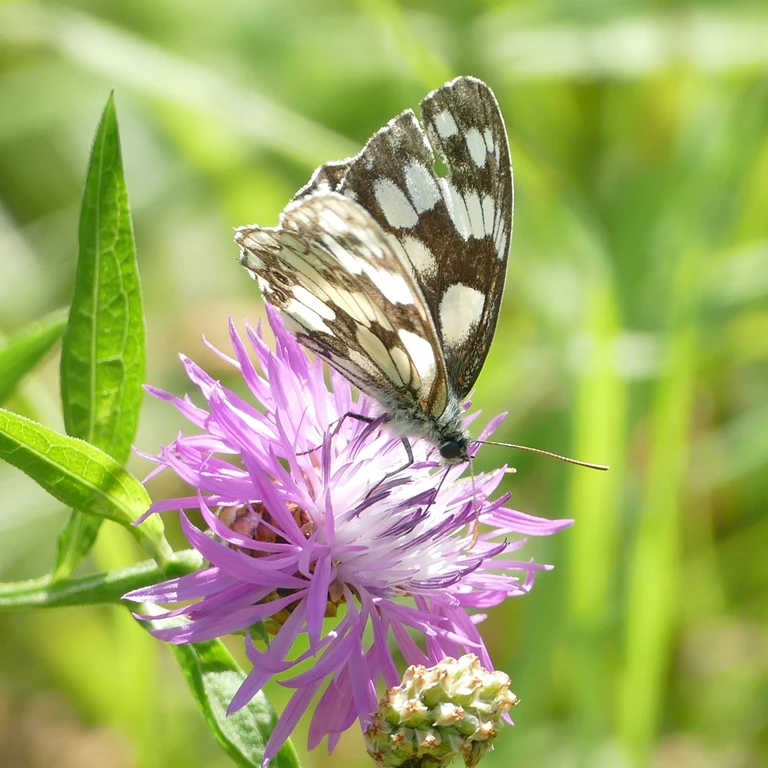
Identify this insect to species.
Melanargia galathea
